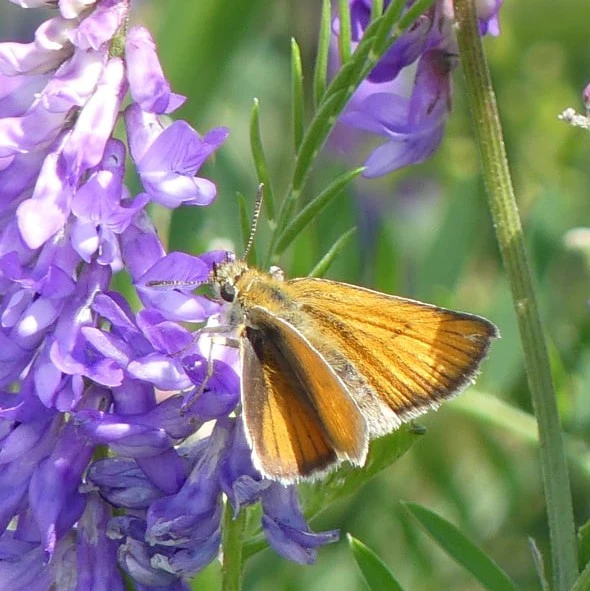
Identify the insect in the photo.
Thymelicus sylvestris
